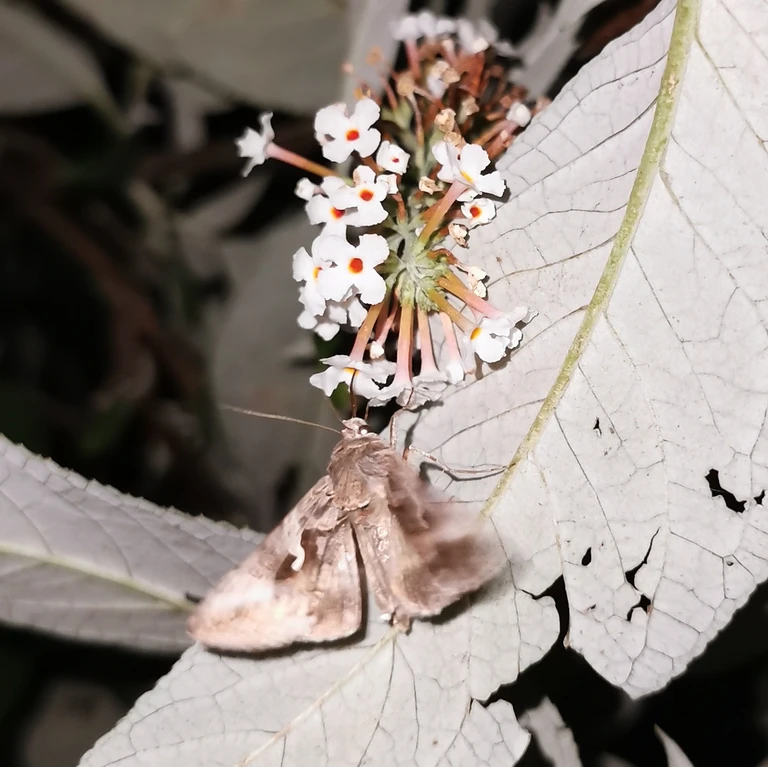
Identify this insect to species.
Autographa gamma
